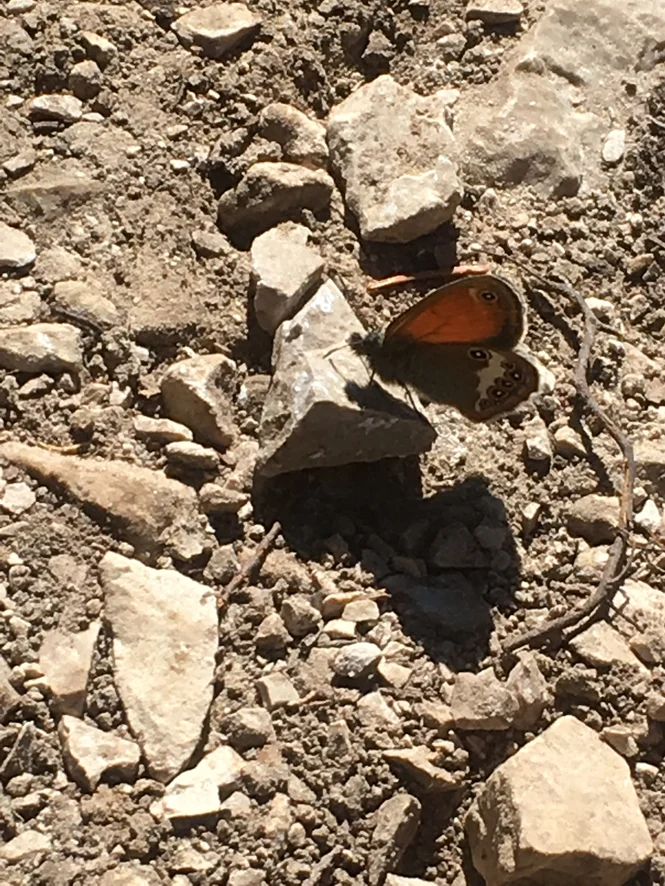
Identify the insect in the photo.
Coenonympha arcania
